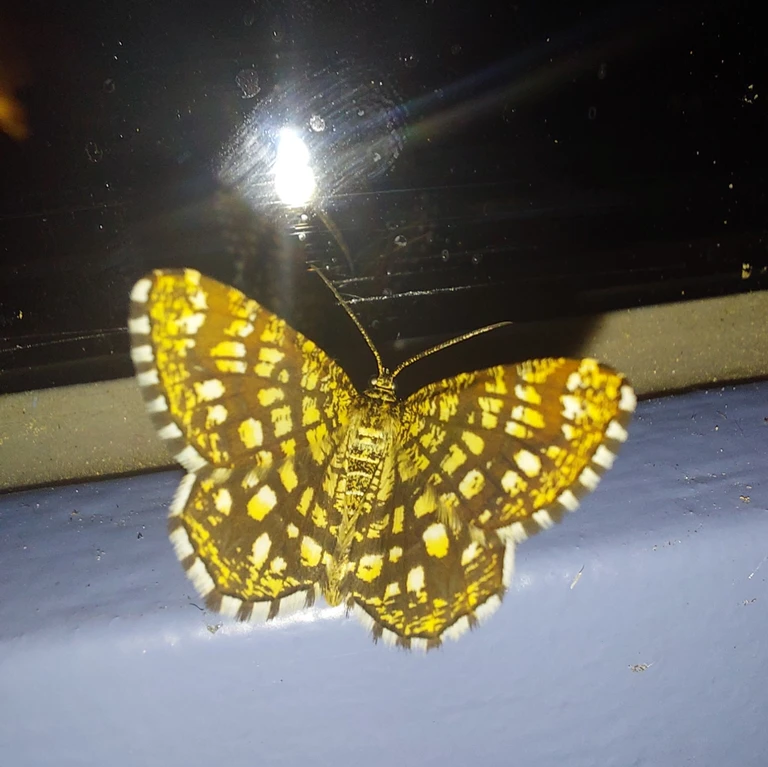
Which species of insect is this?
Chiasmia clathrata
